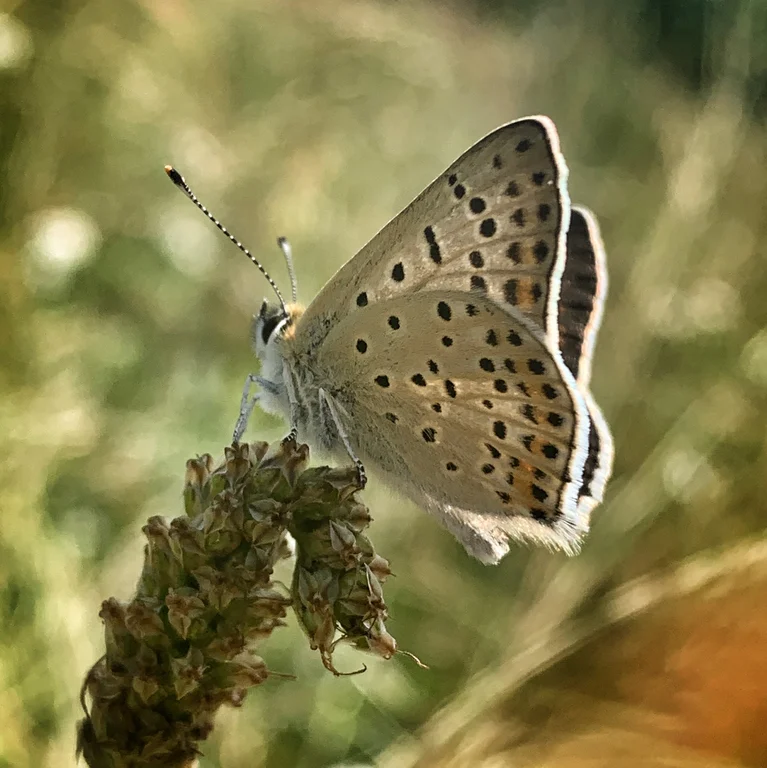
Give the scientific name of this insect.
Lycaena tityrus (also Loweia tityrus)
